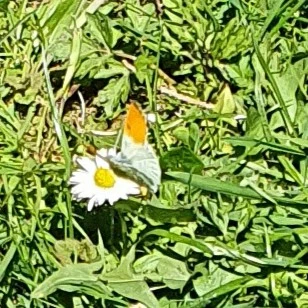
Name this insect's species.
Anthocharis cardamines
